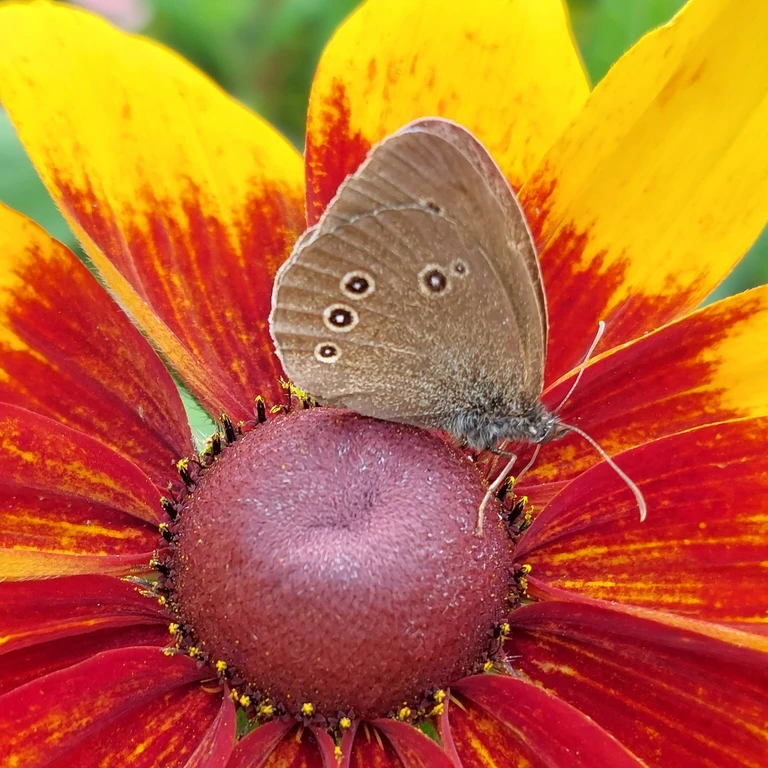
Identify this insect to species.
Aphantopus hyperantus
